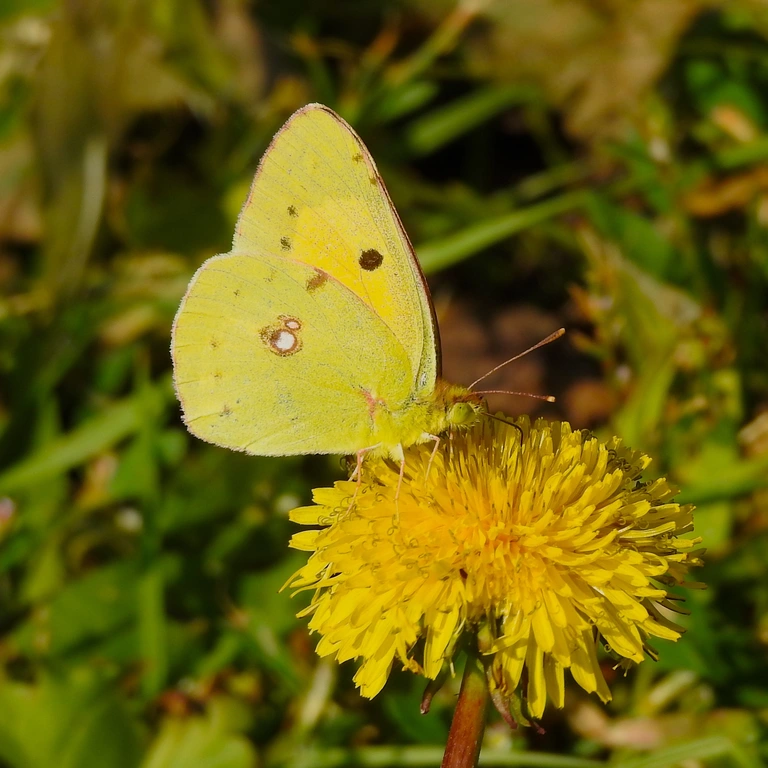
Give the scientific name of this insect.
Colias croceus
